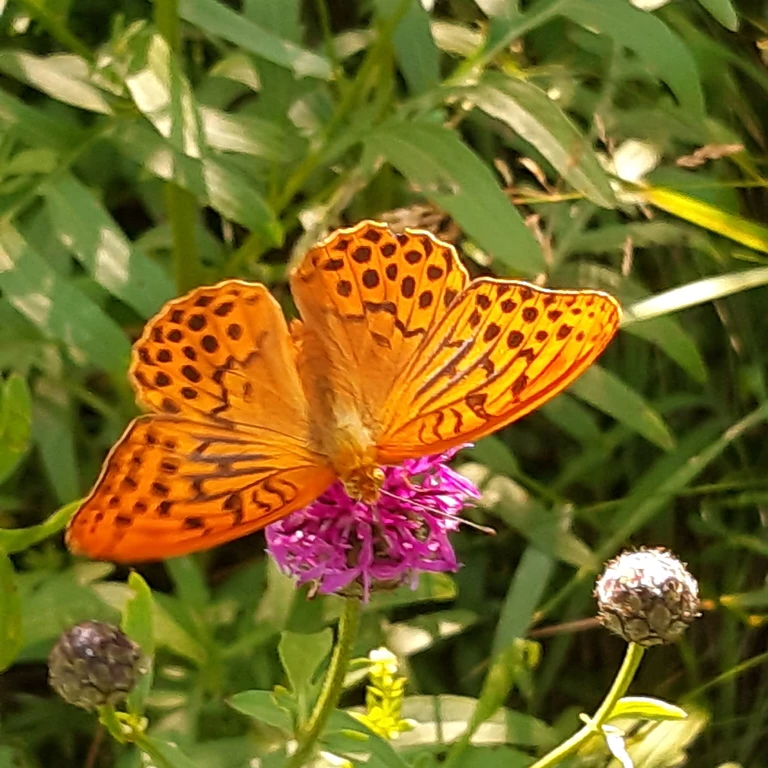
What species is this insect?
Argynnis paphia
